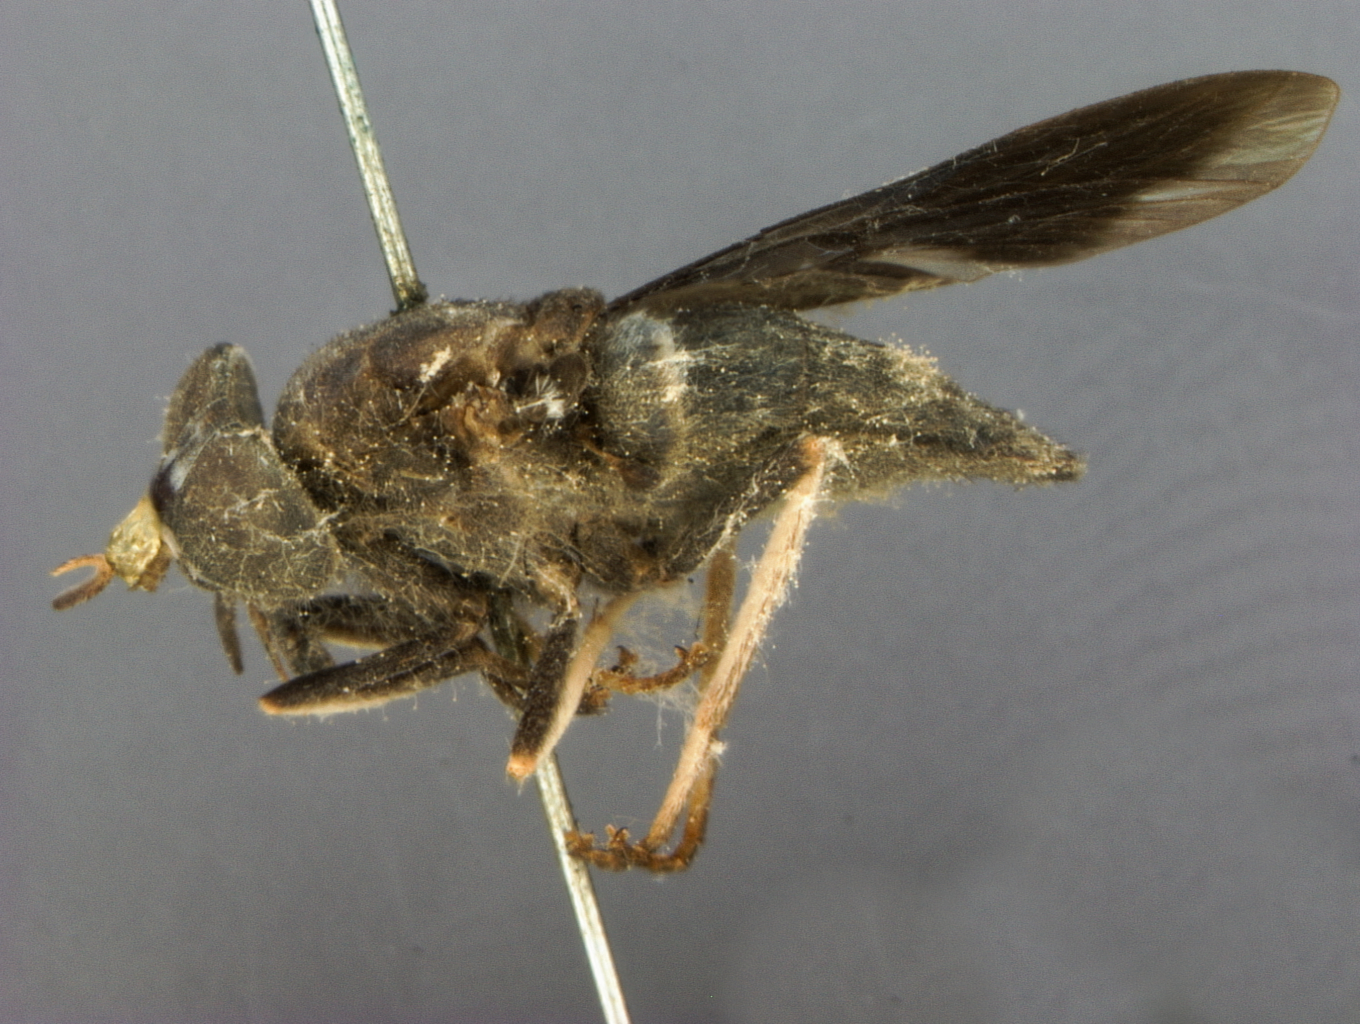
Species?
Dichelacera melanosoma
